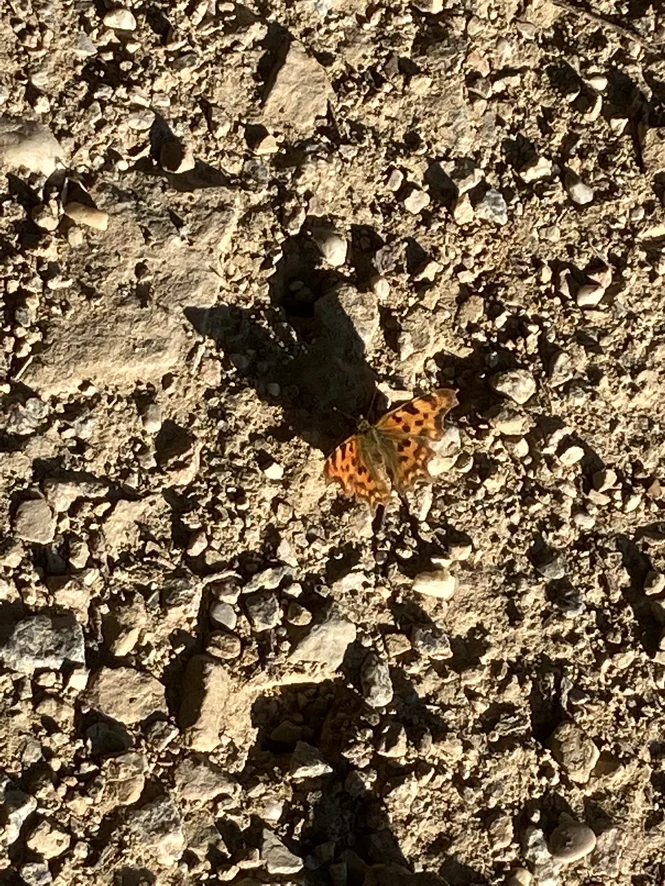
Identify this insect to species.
Polygonia c-album
